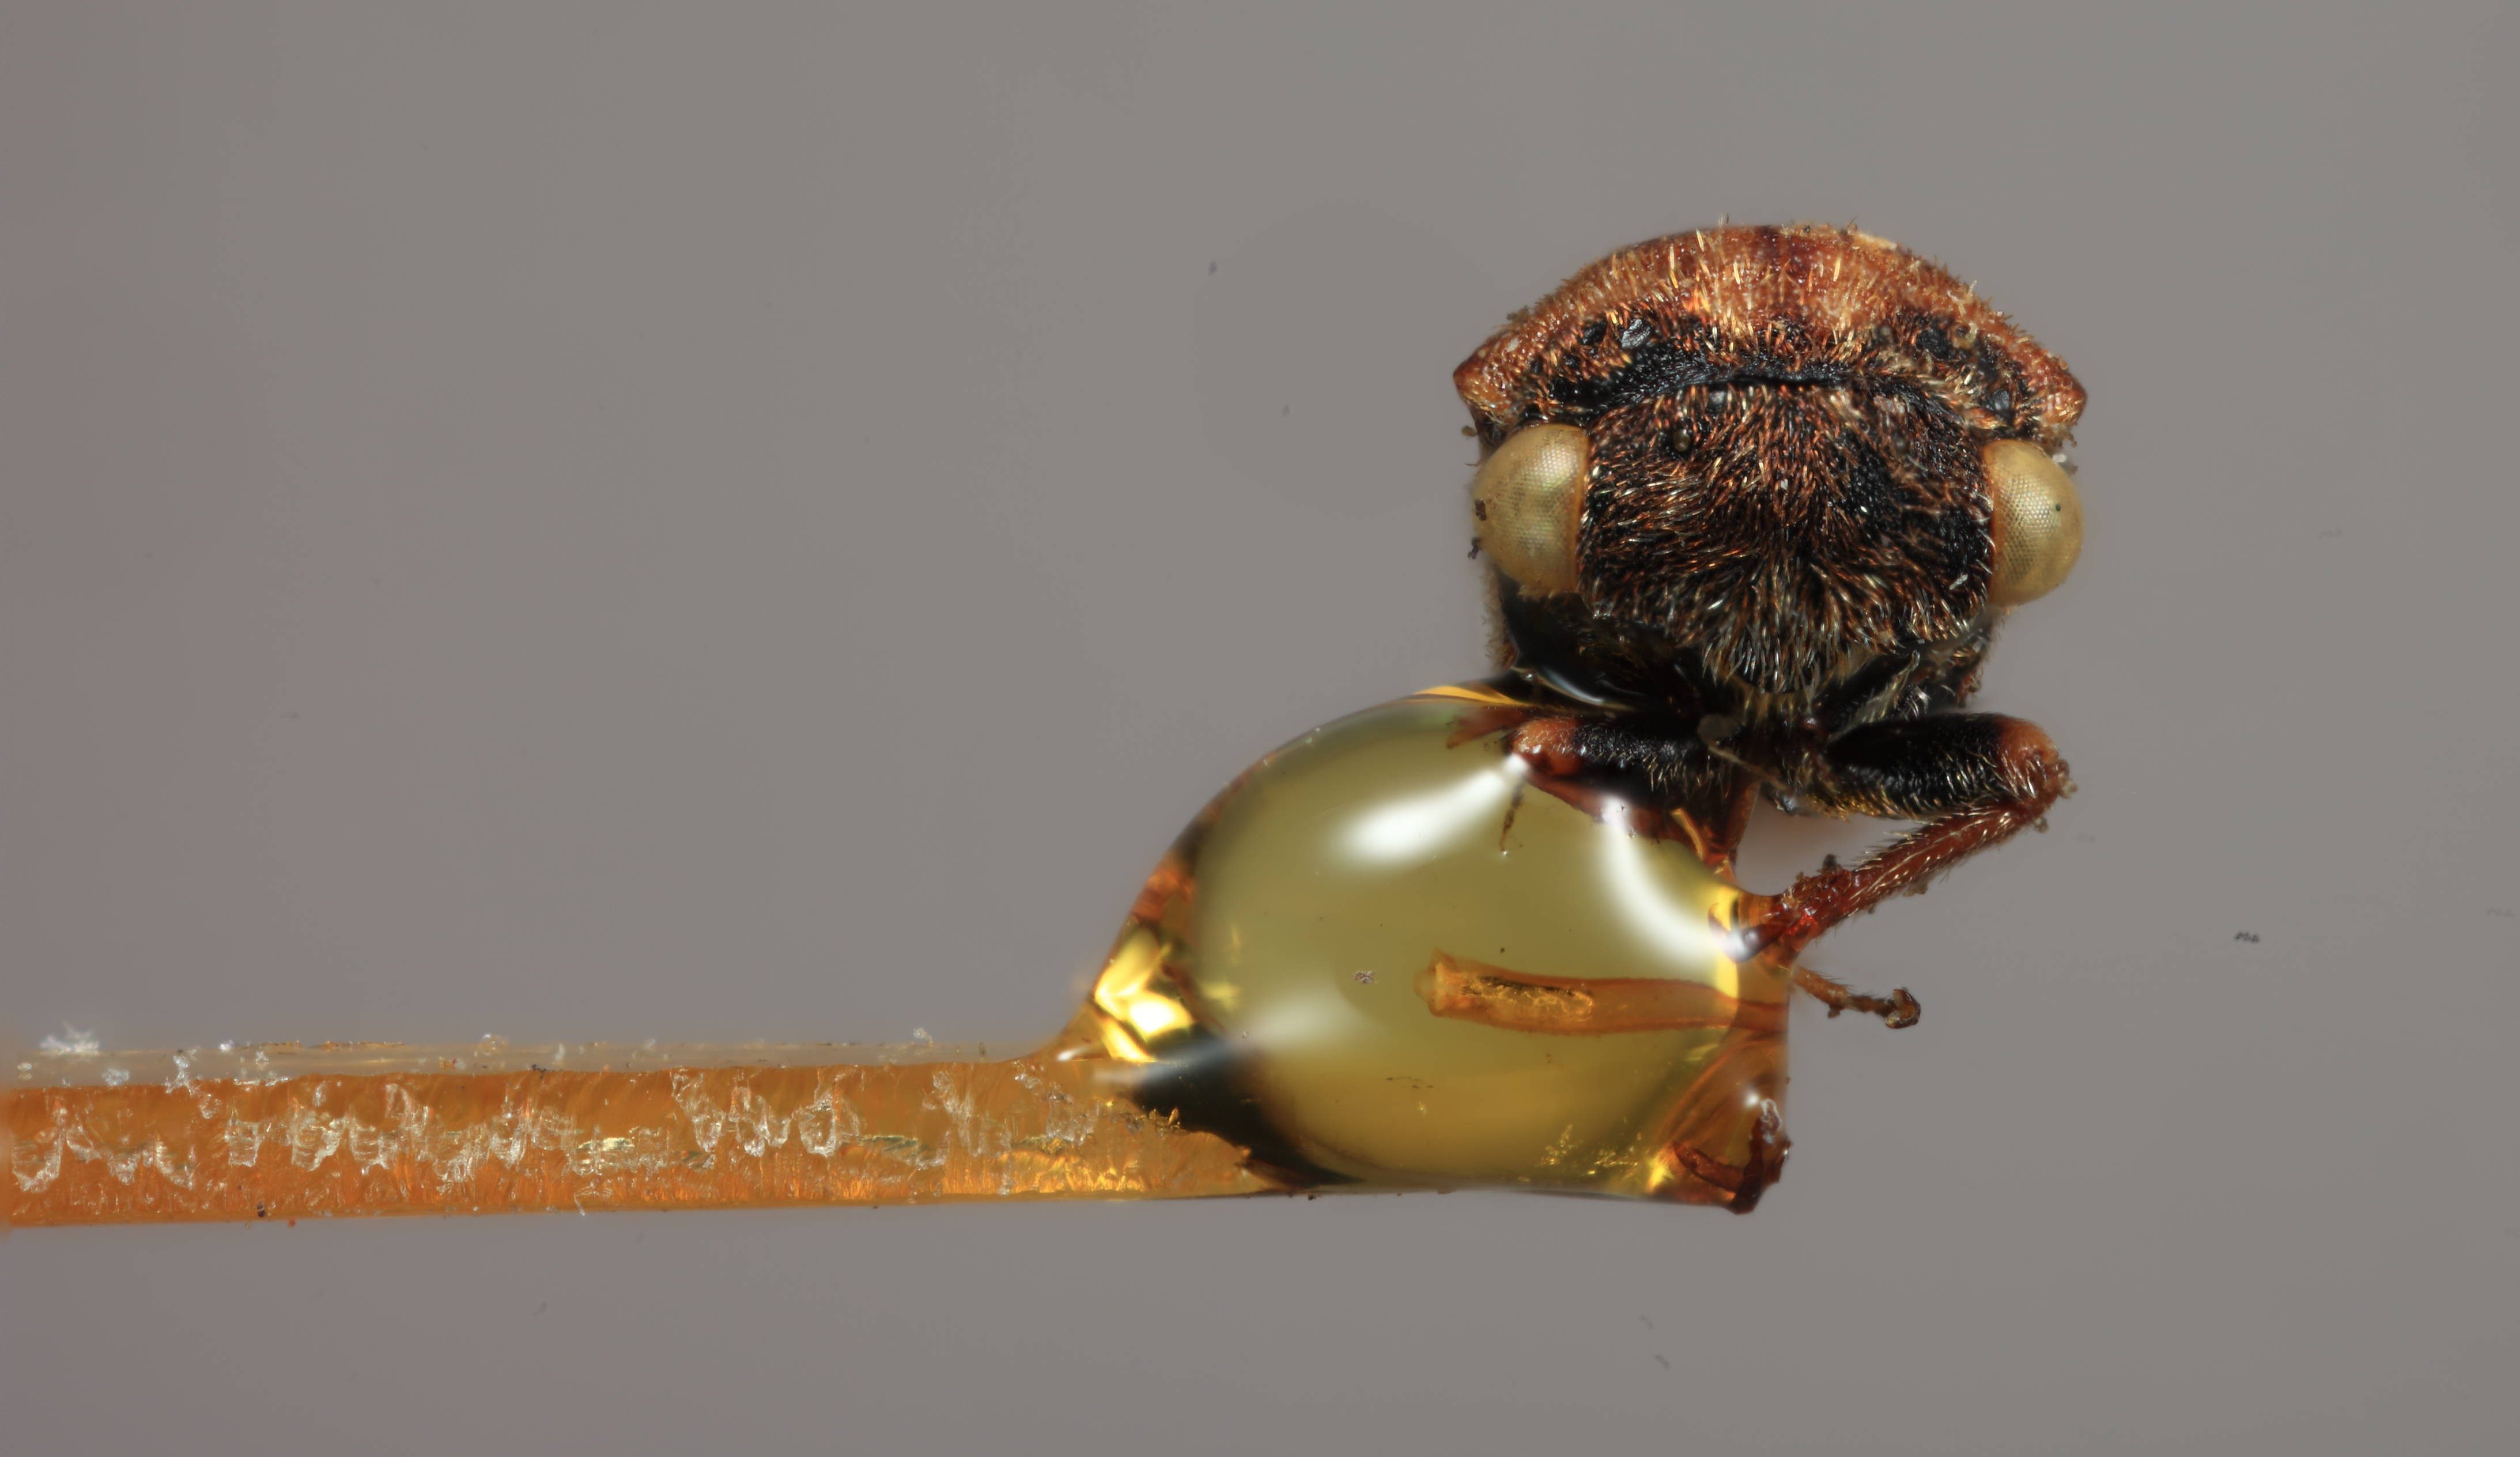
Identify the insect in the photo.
Brachycentrus hirsutus
